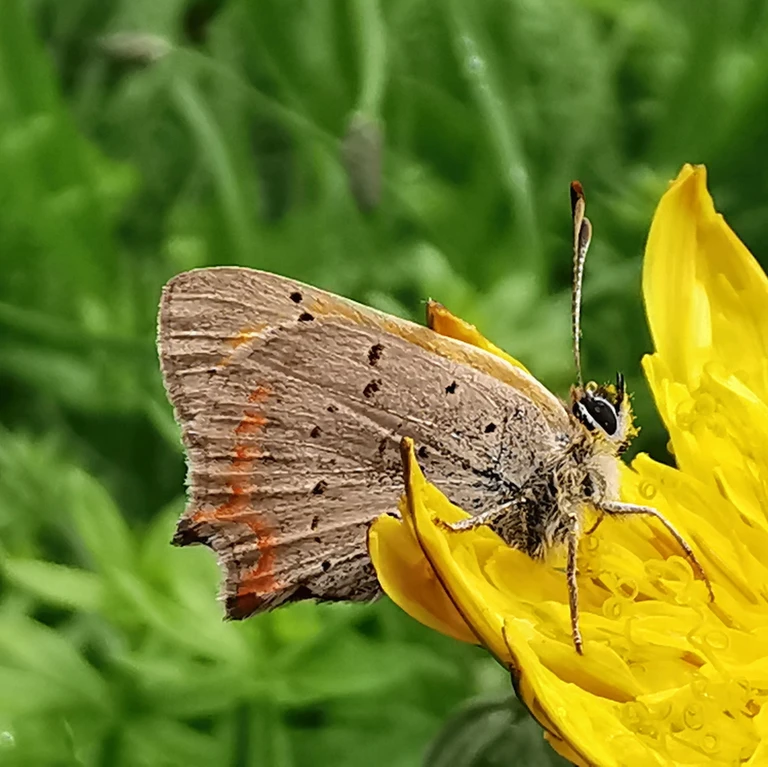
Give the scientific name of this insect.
Lycaena phlaeas
